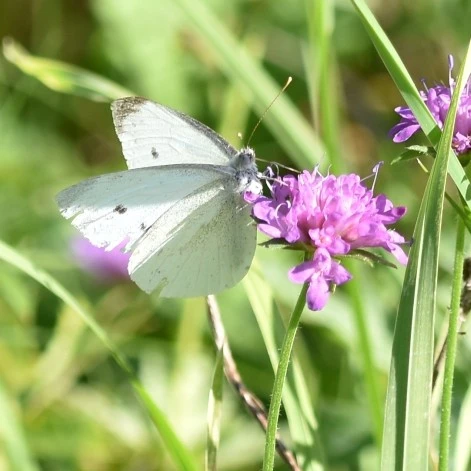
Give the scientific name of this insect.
Pieris rapae
